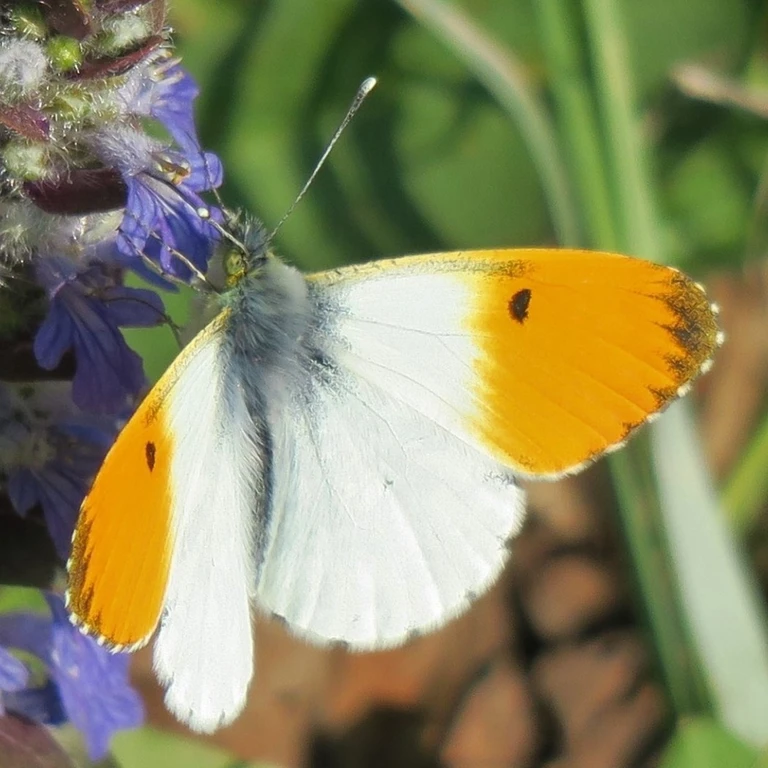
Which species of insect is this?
Anthocharis cardamines
